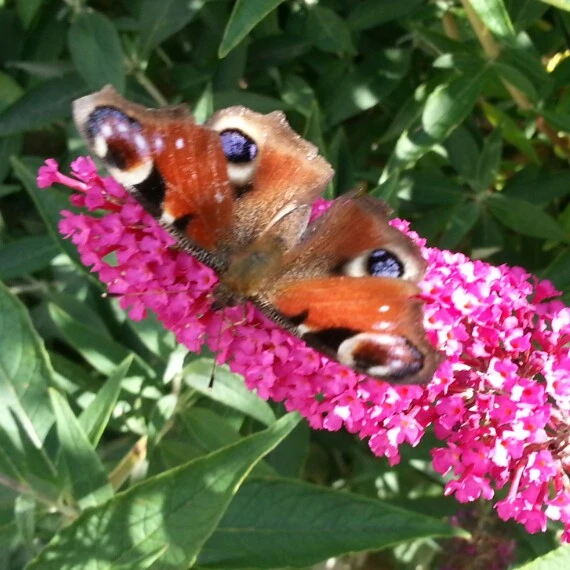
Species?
Aglais io
